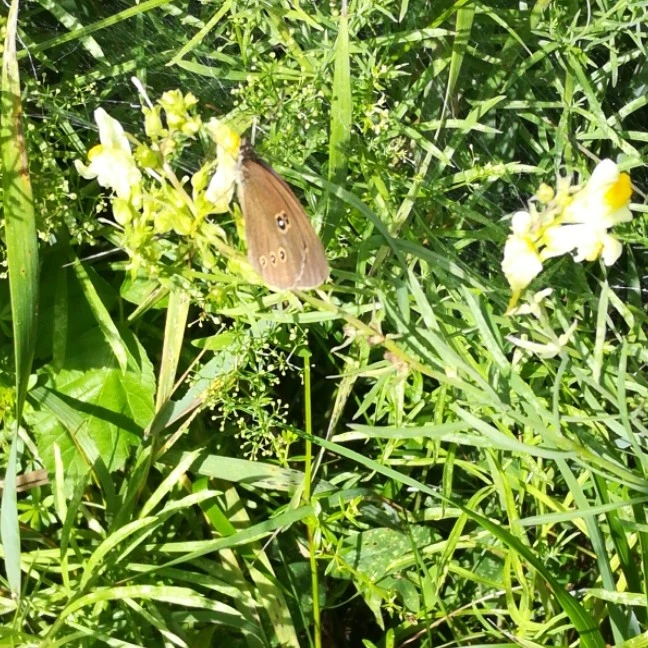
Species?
Aphantopus hyperantus
